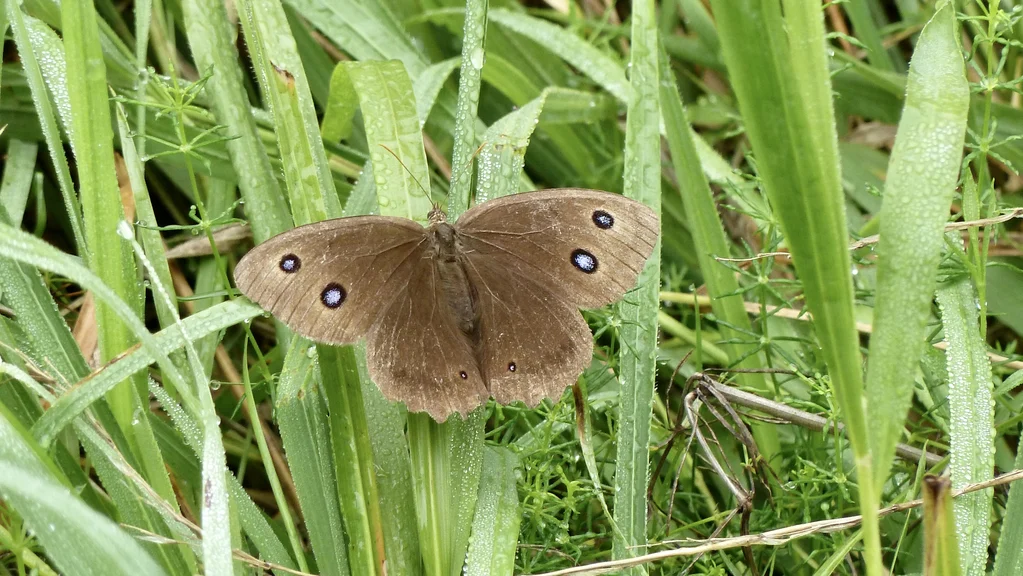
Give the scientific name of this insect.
Minois dryas
